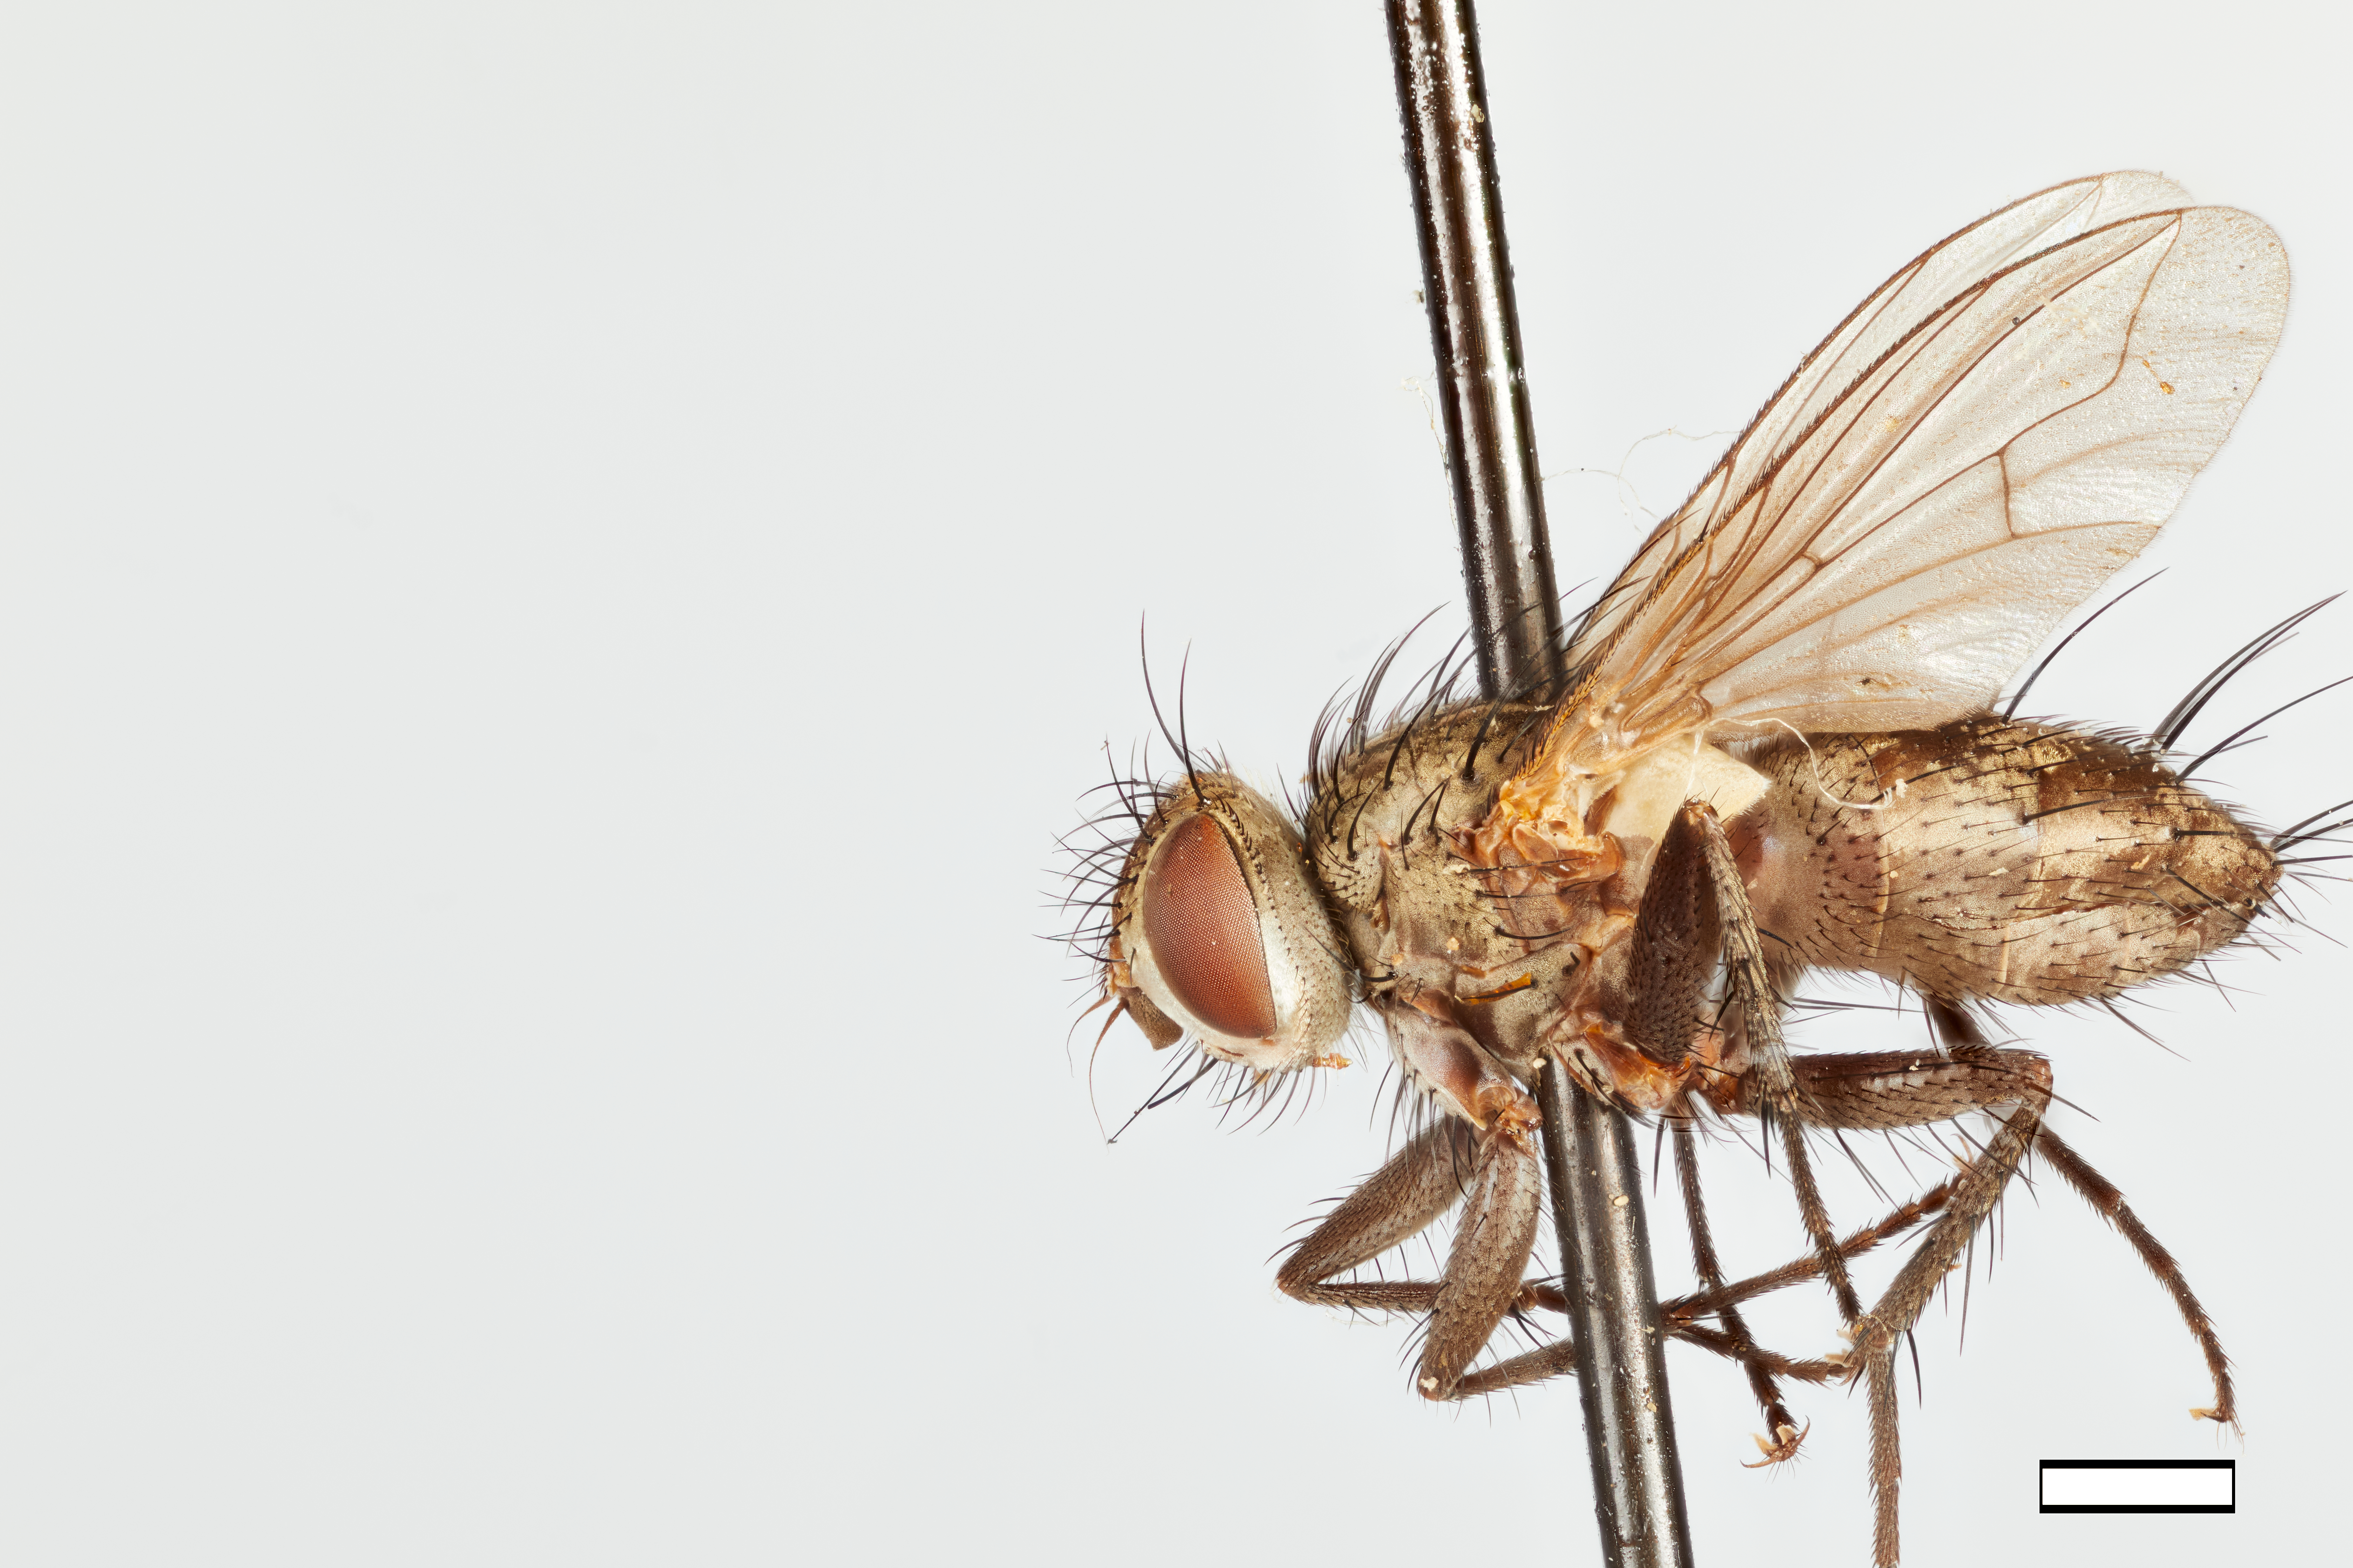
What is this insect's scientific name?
Ceracia punensis
